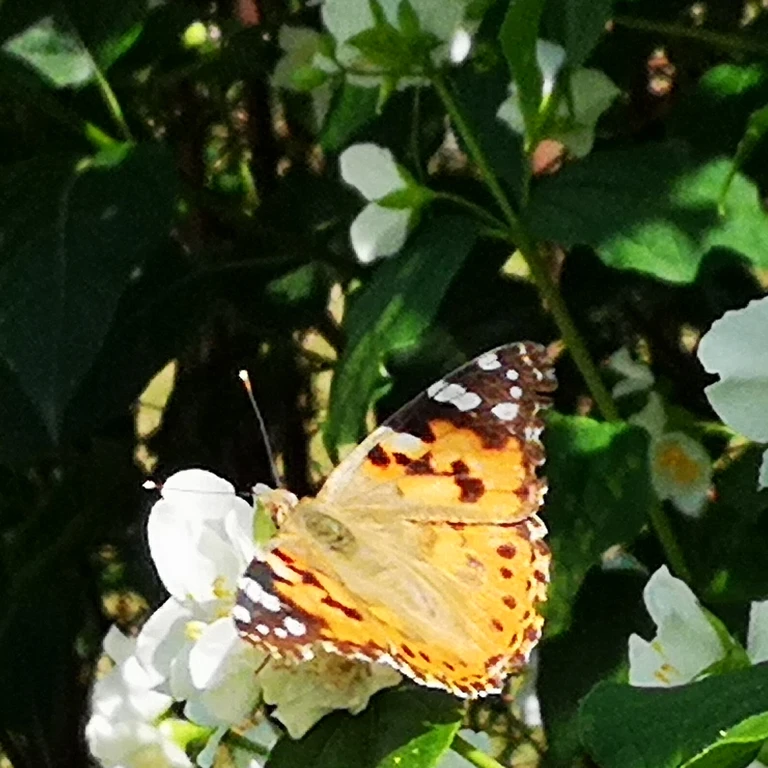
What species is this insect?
Vanessa cardui
